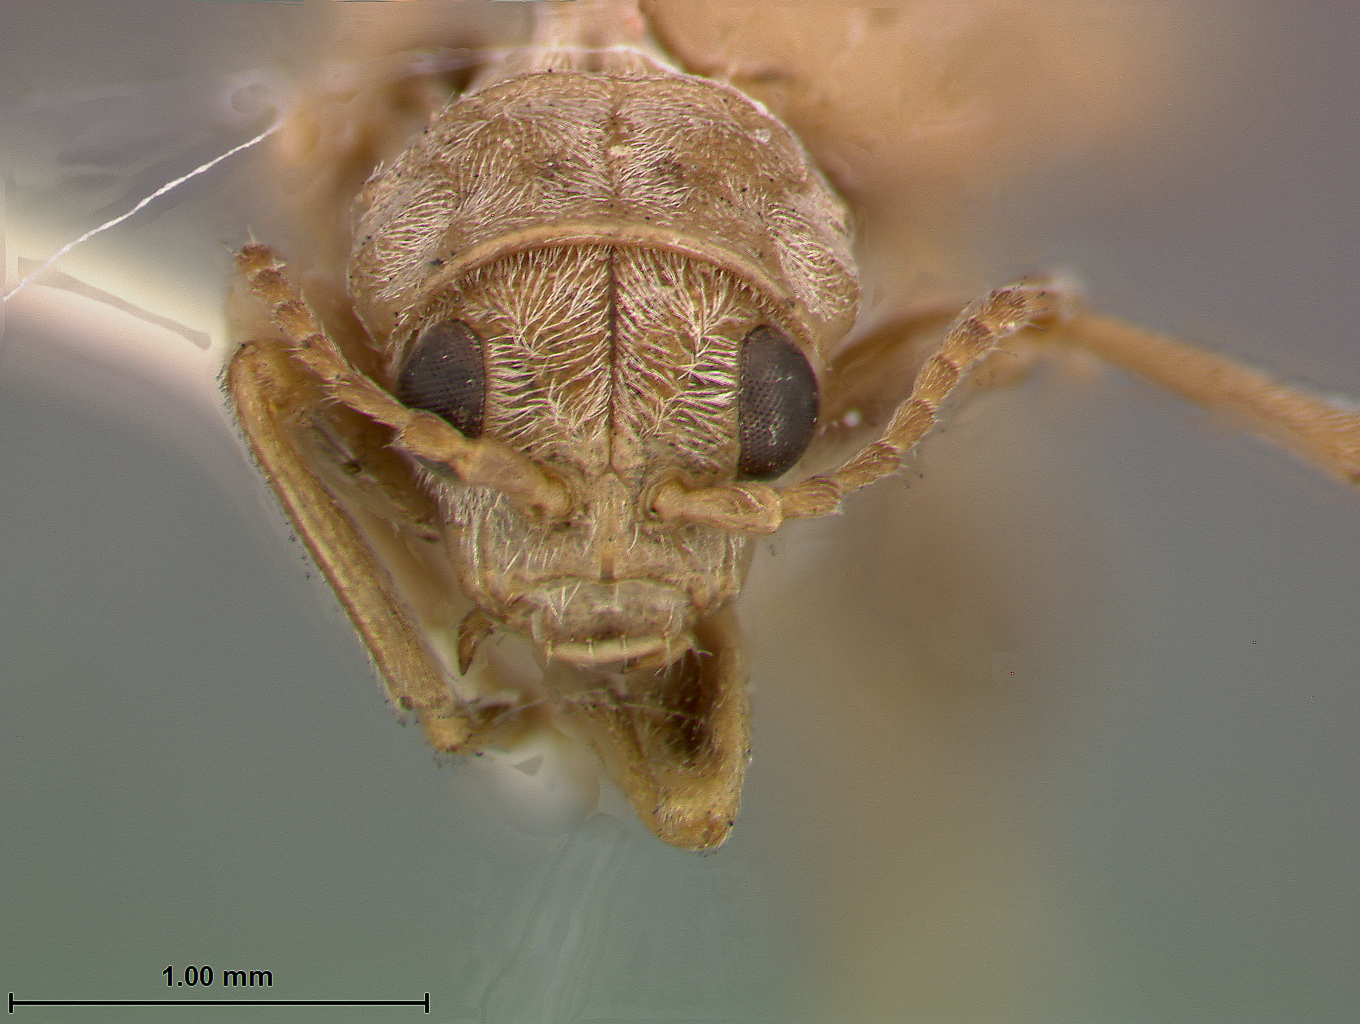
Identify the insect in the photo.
Monoxia elegans
